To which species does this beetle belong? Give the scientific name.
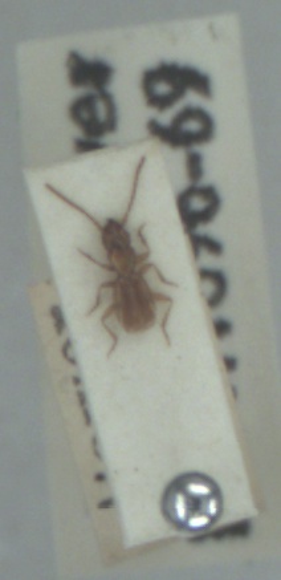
Aepus marinus
